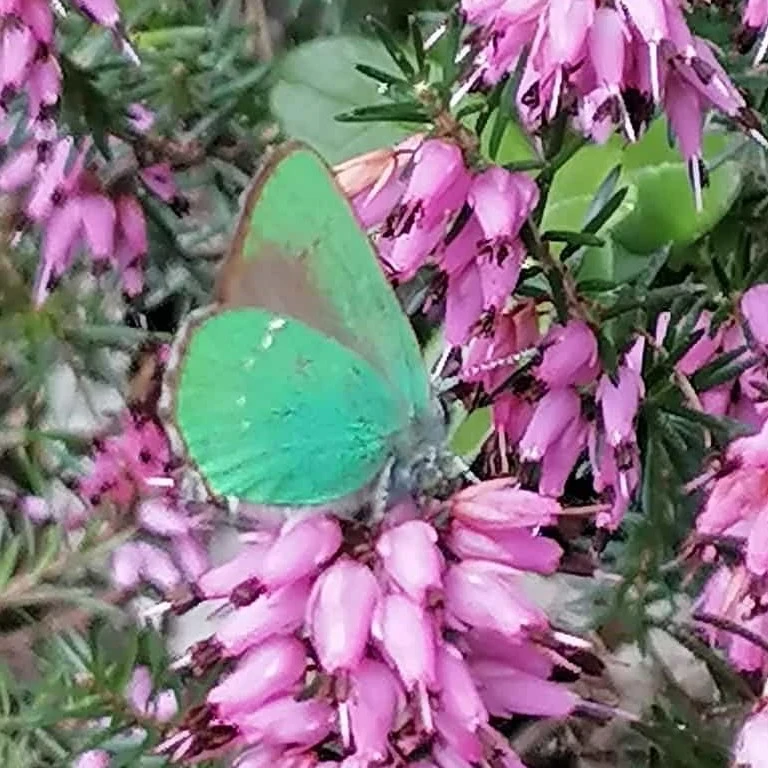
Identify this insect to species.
Callophrys rubi
